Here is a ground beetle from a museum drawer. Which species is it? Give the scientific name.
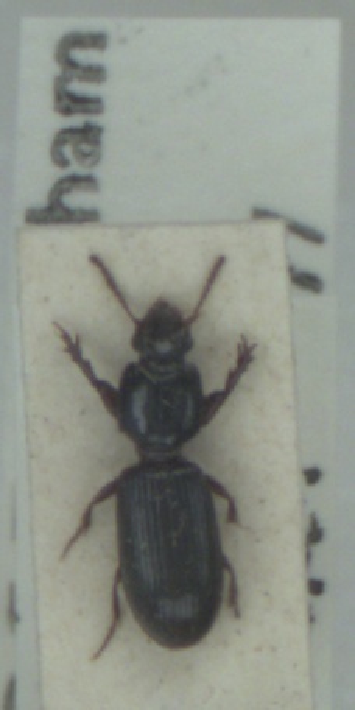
Clivina fossor
